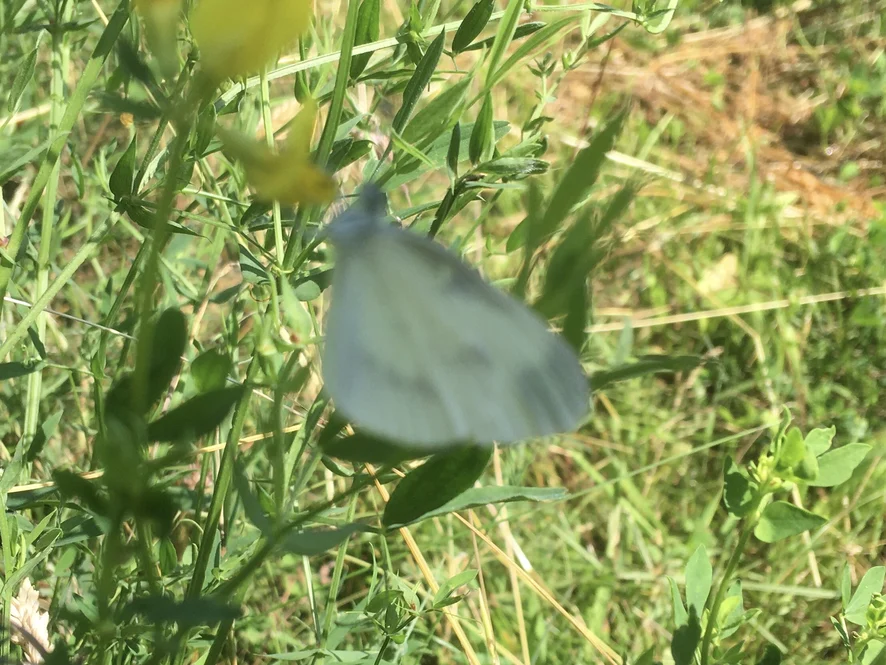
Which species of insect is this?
Leptidea sinapis/juvernica
